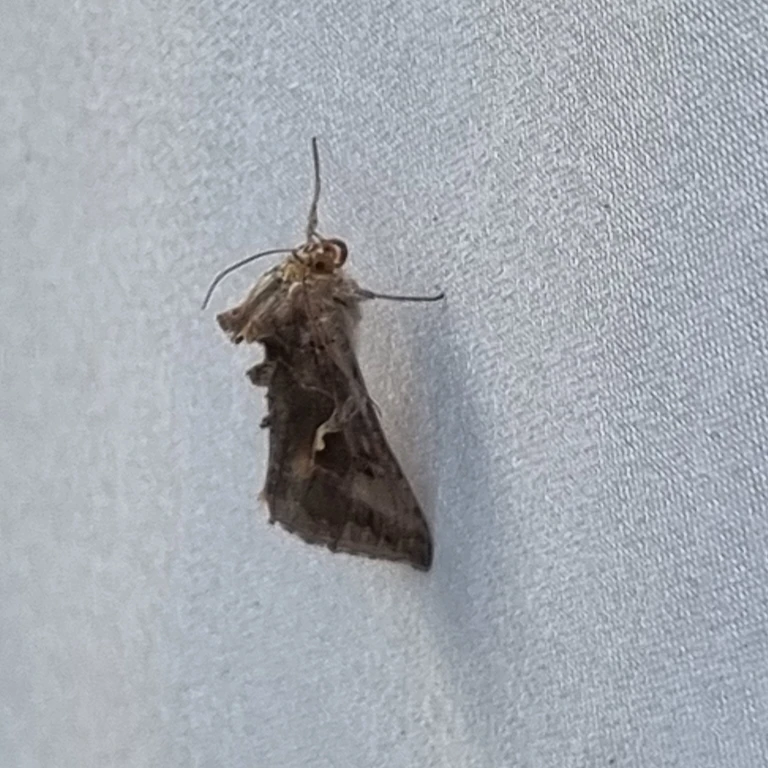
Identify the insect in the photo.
Autographa gamma
